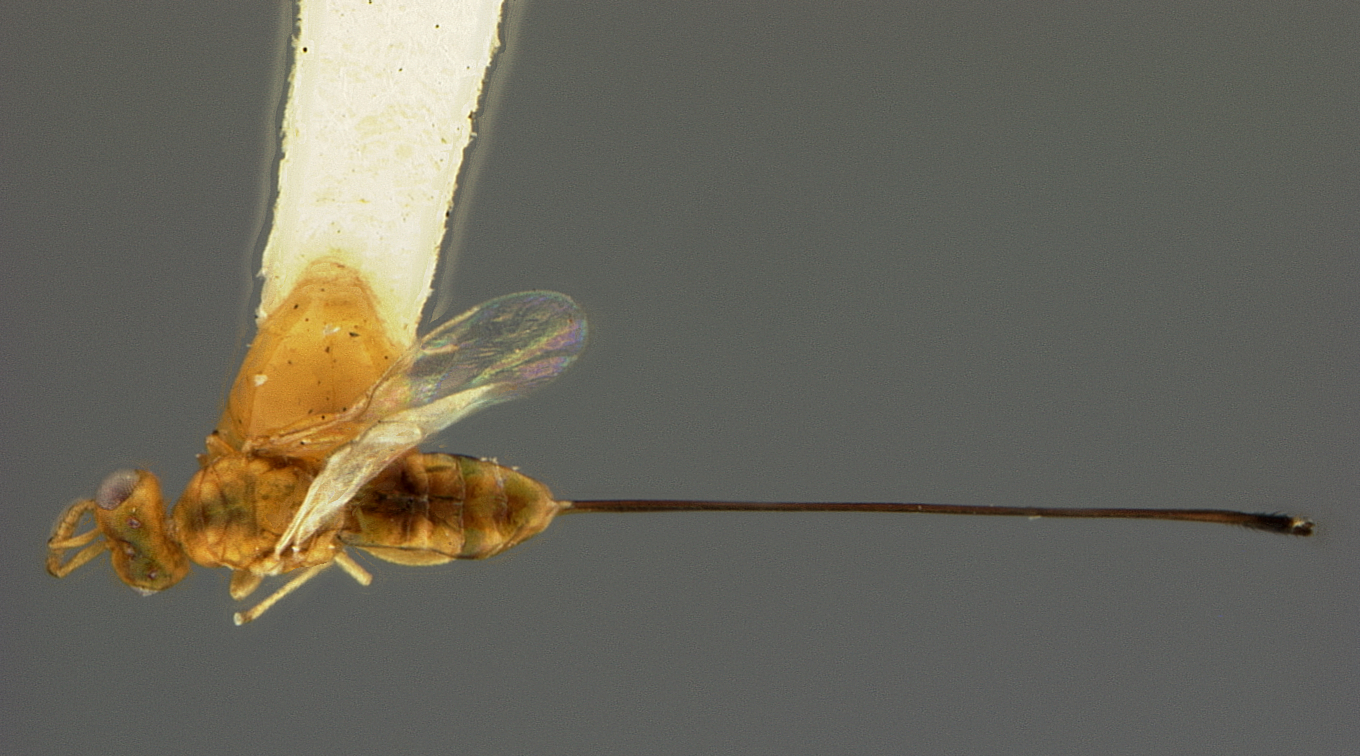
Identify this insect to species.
Sycoryctes philippinensis
